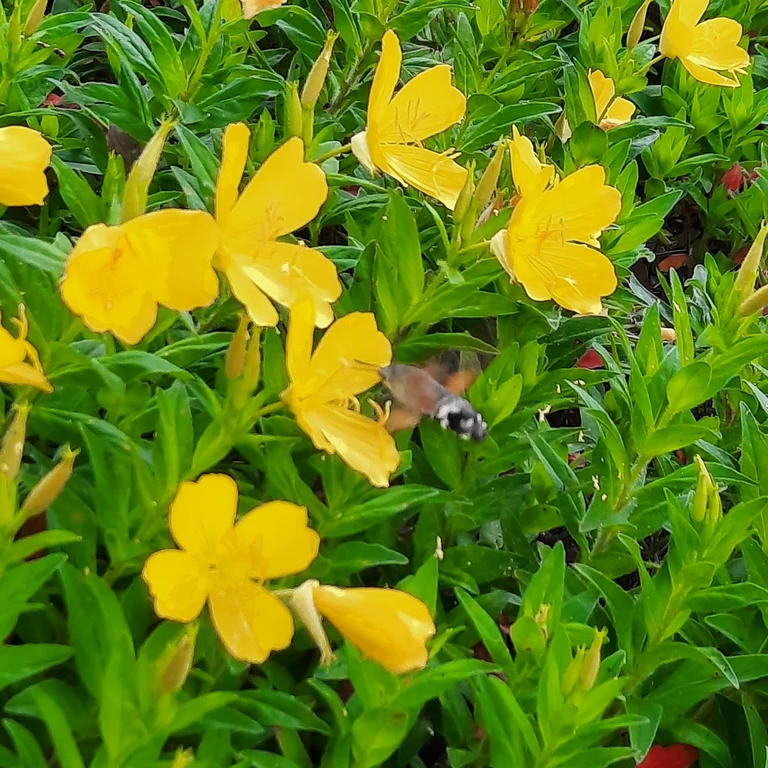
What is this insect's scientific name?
Macroglossum stellatarum
